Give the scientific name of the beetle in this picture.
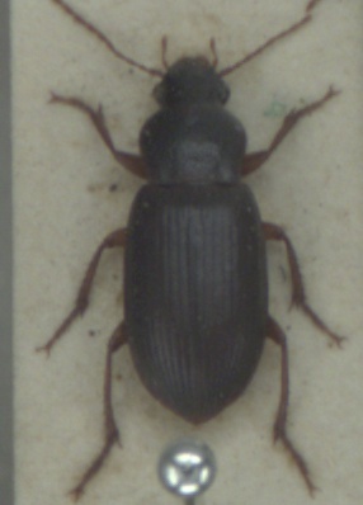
Ophonus puncticeps
